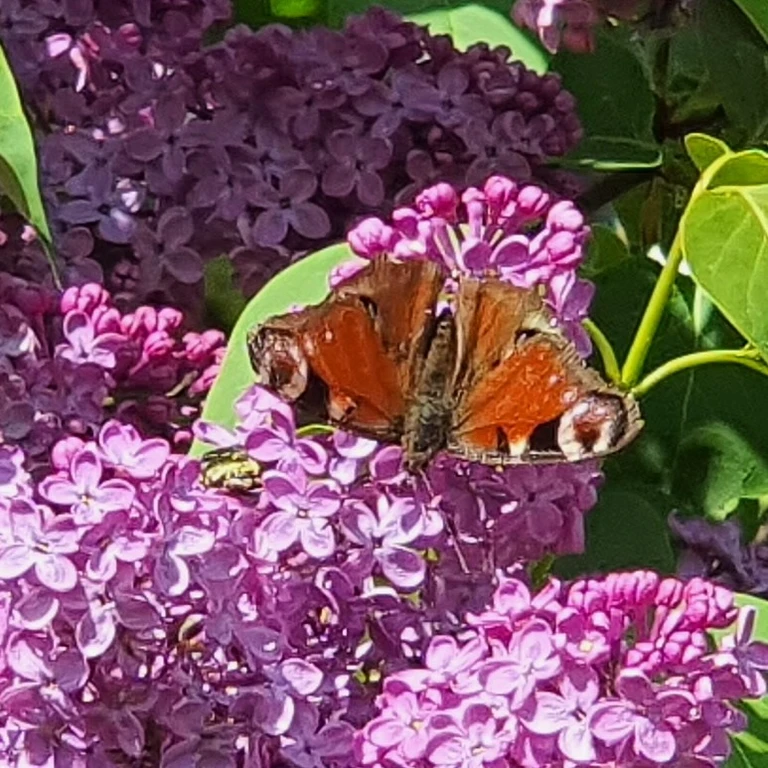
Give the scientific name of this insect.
Aglais io
